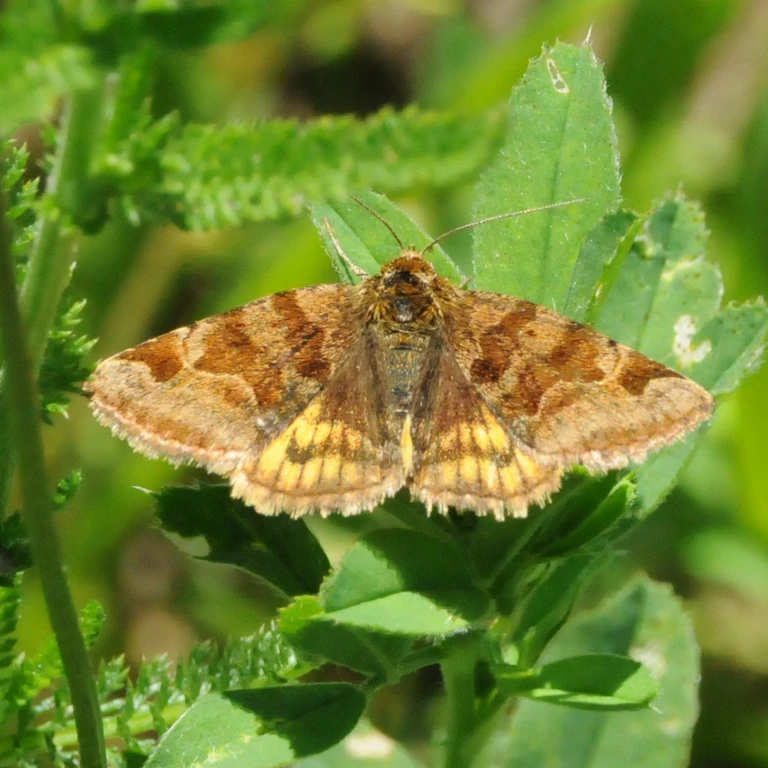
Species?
Euclidia glyphica
